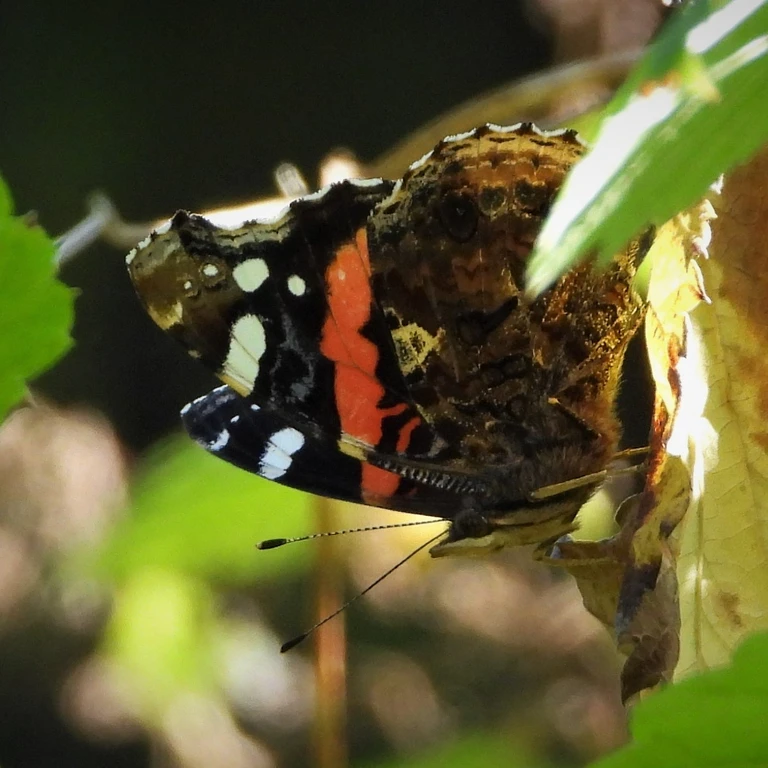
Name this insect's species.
Vanessa atalanta
